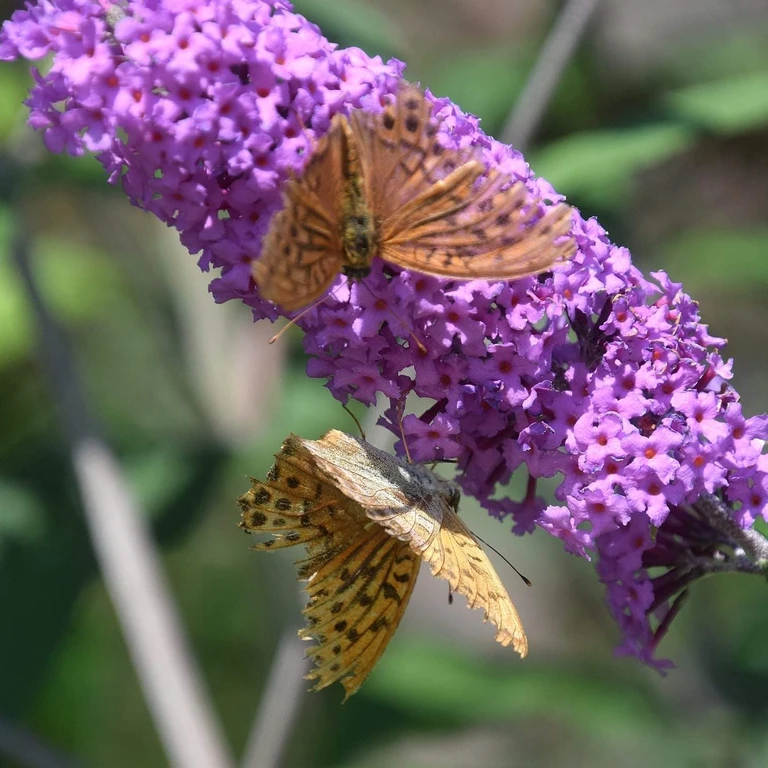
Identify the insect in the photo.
Argynnis paphia
